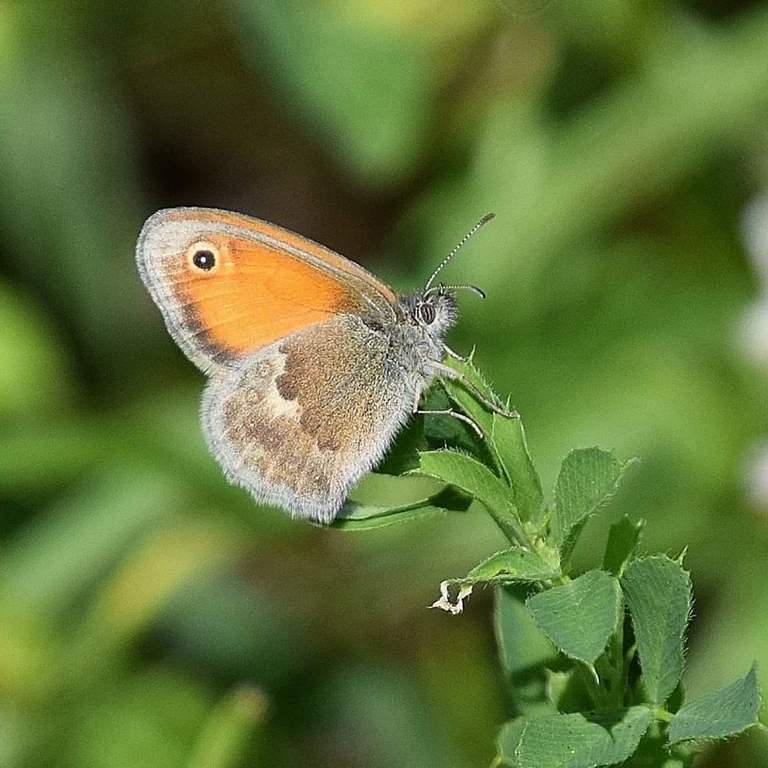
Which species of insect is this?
Coenonympha pamphilus
